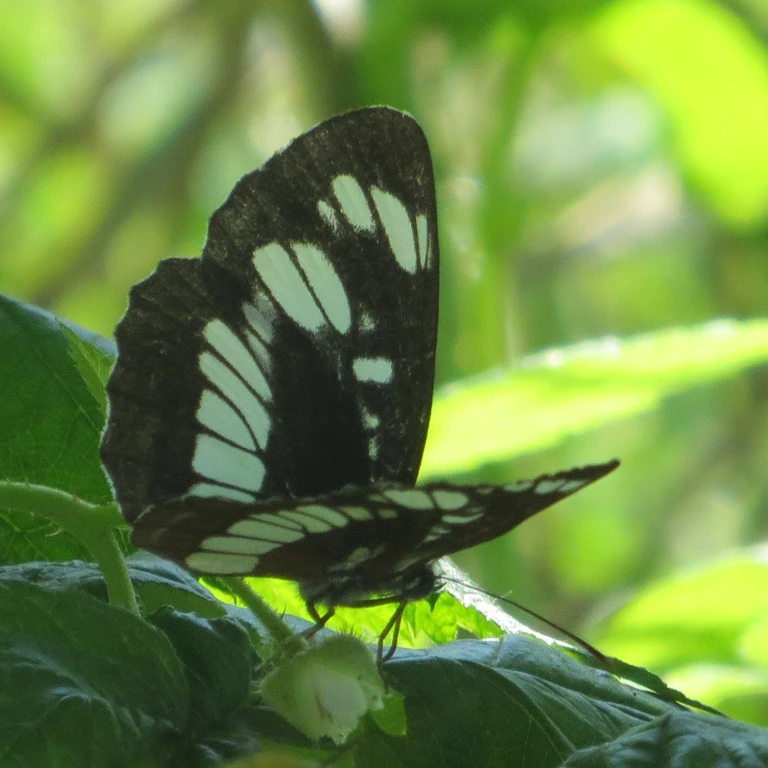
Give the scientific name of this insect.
Neptis rivularis
